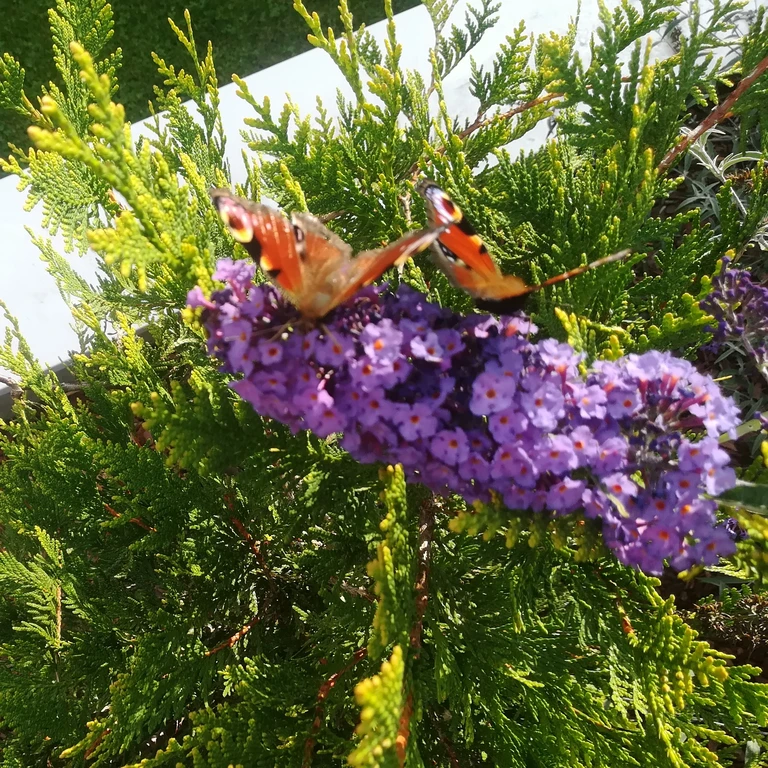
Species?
Aglais io
